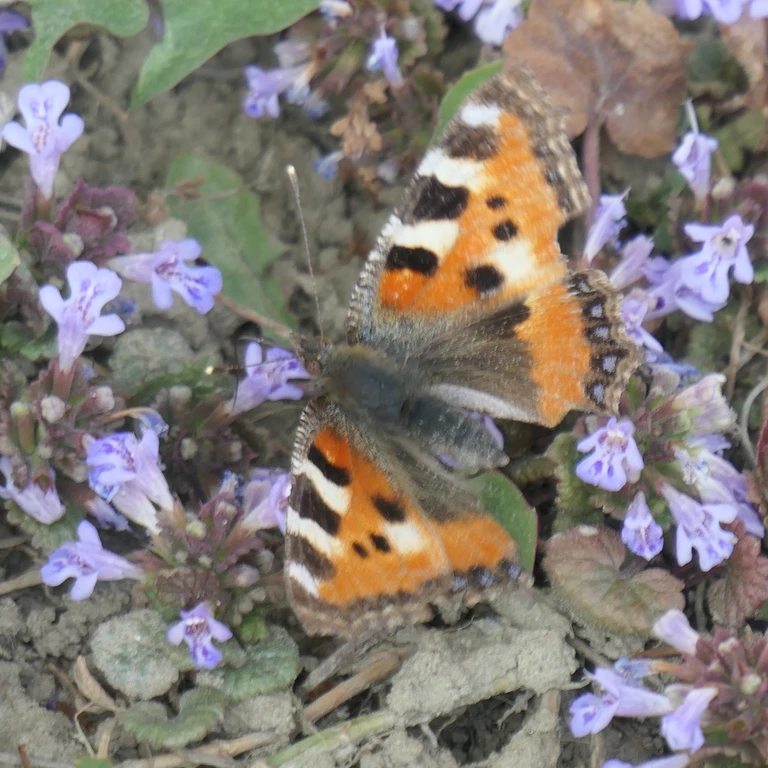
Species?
Aglais urticae
